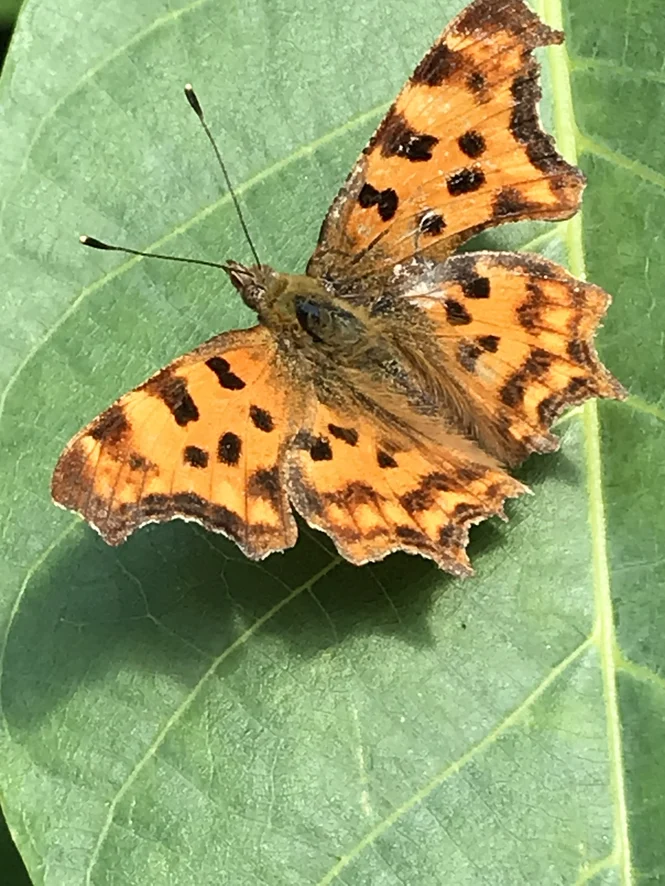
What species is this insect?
Polygonia c-album
